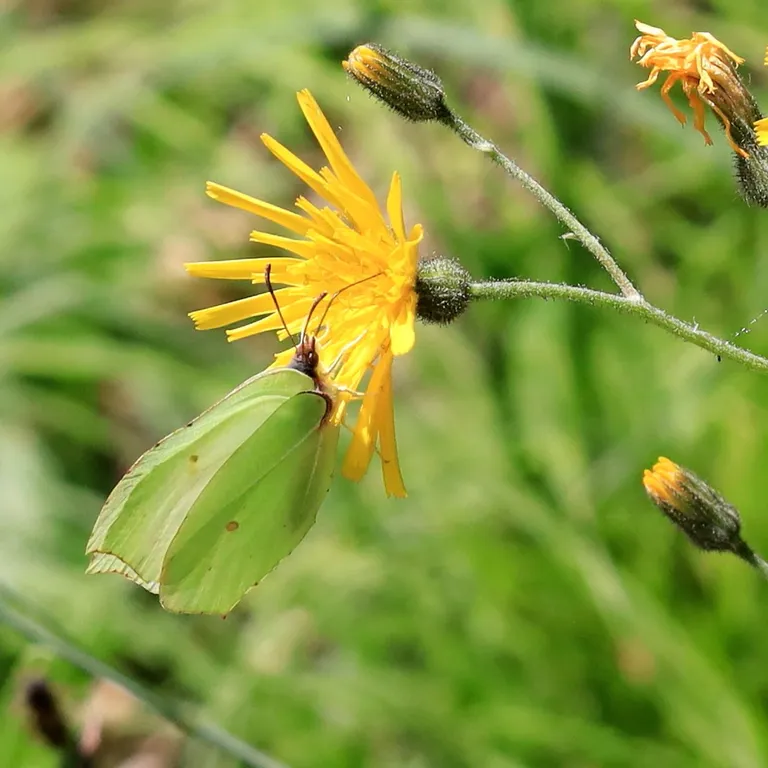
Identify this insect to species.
Gonepteryx rhamni
